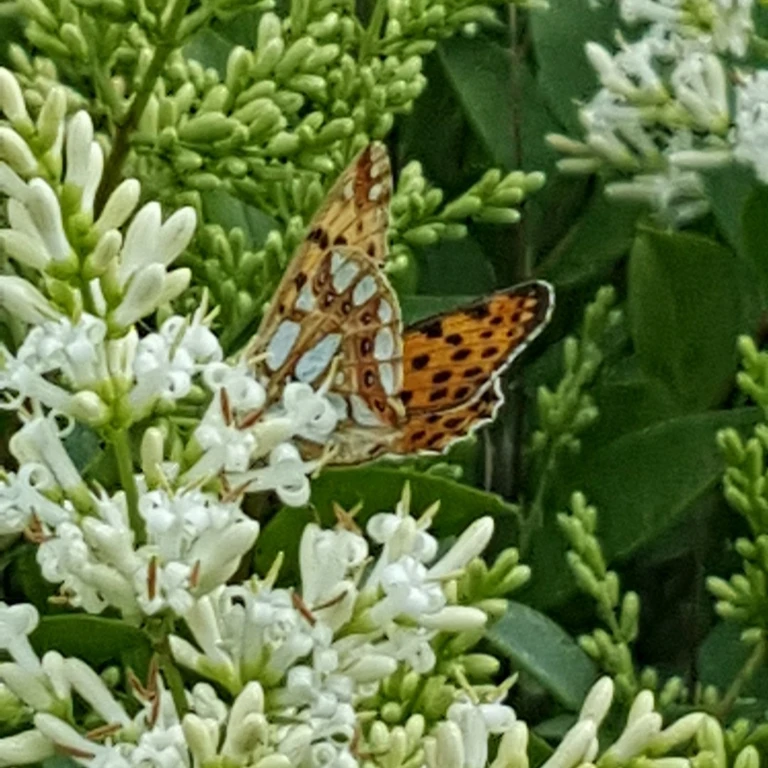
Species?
Issoria lathonia
